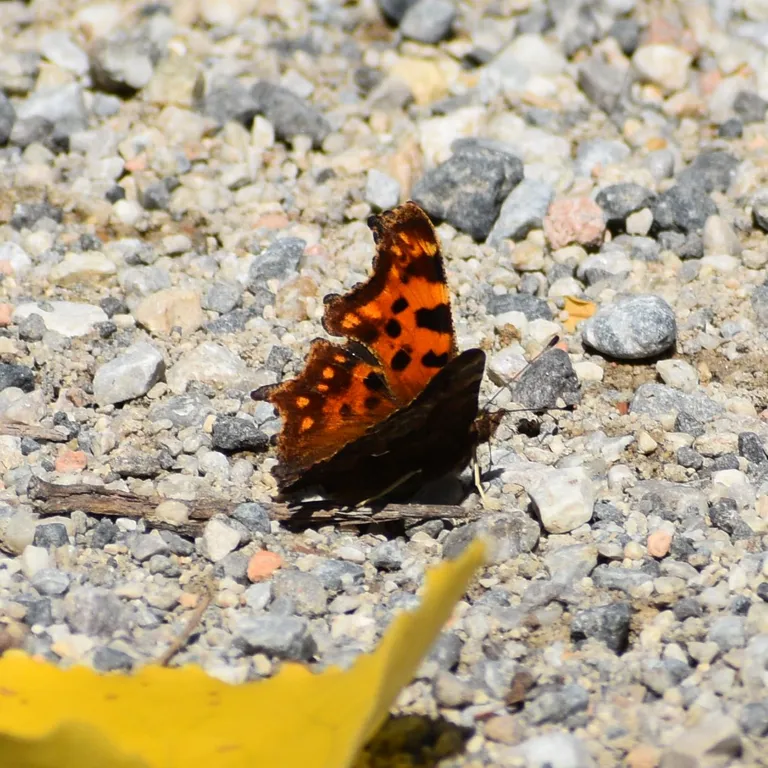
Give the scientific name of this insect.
Polygonia c-album
